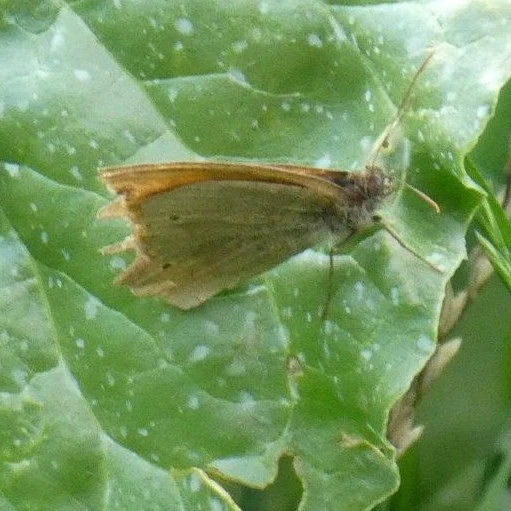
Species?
Maniola jurtina
